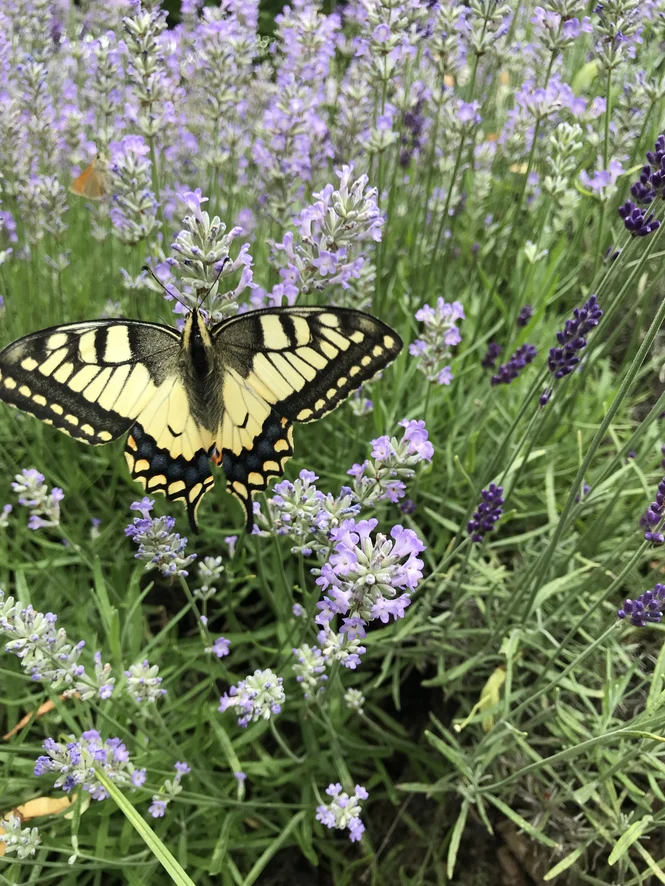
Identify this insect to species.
Papilio machaon
